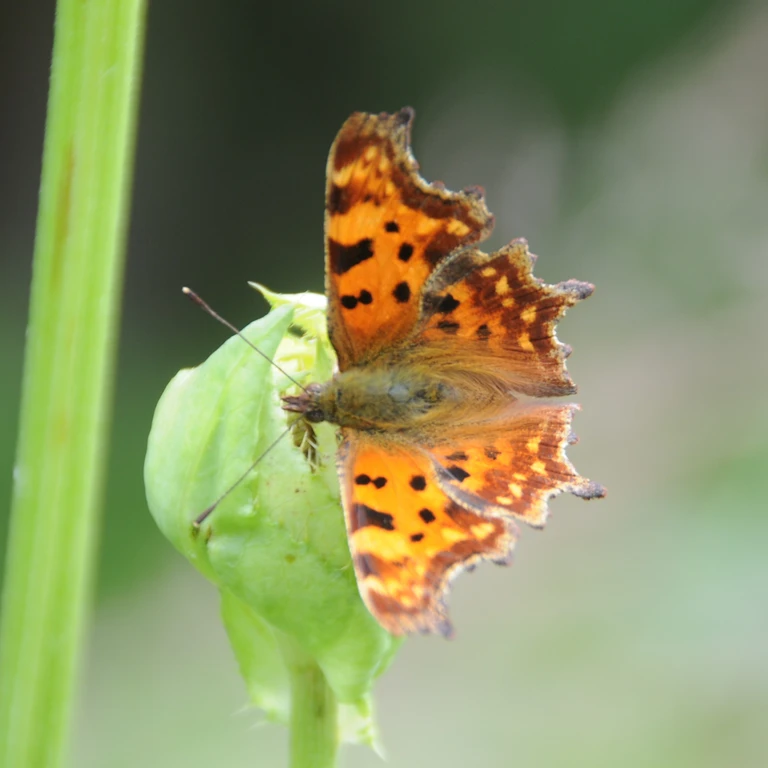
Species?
Polygonia c-album
